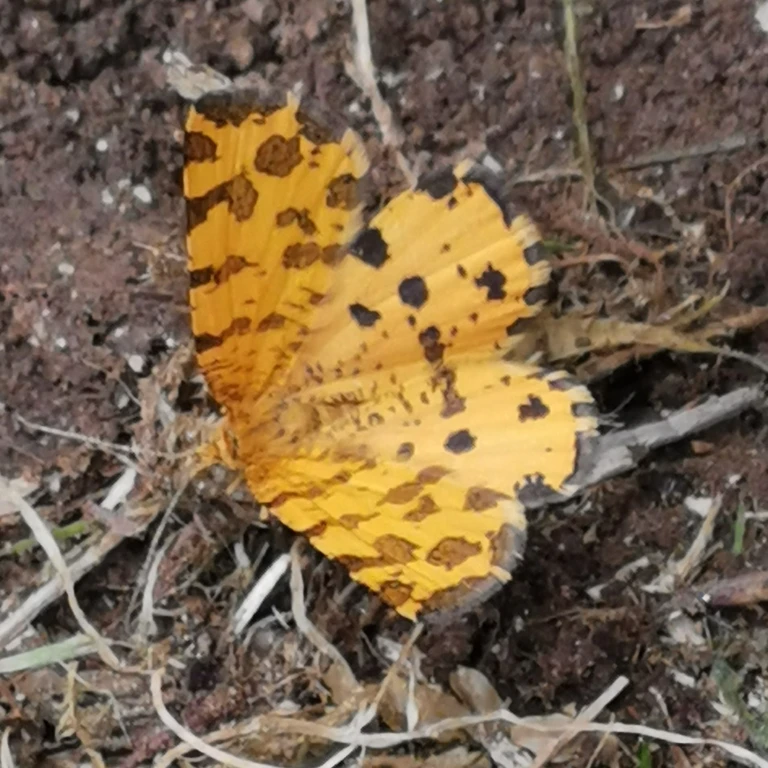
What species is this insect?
Pseudopanthera macularia
